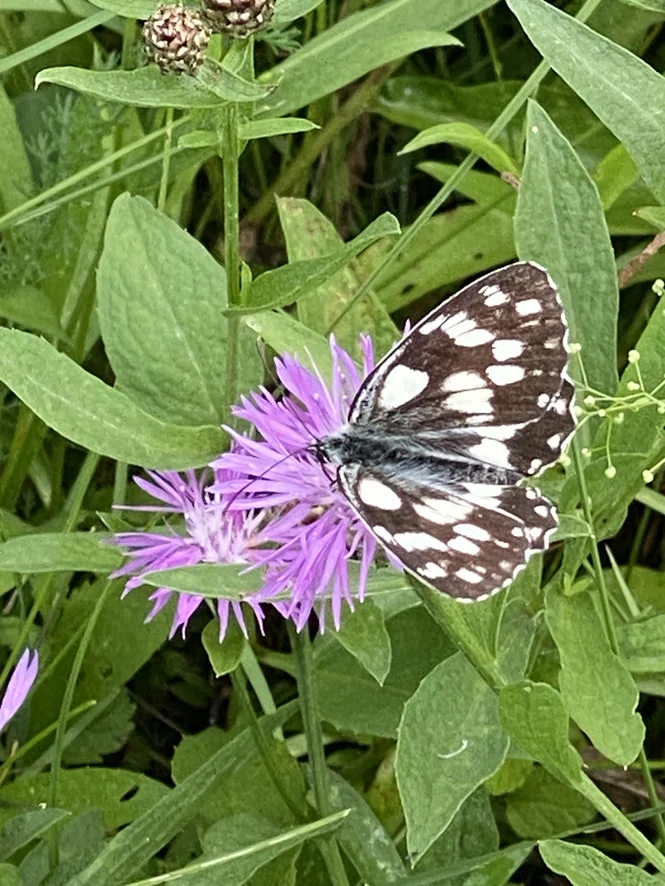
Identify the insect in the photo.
Melanargia galathea
